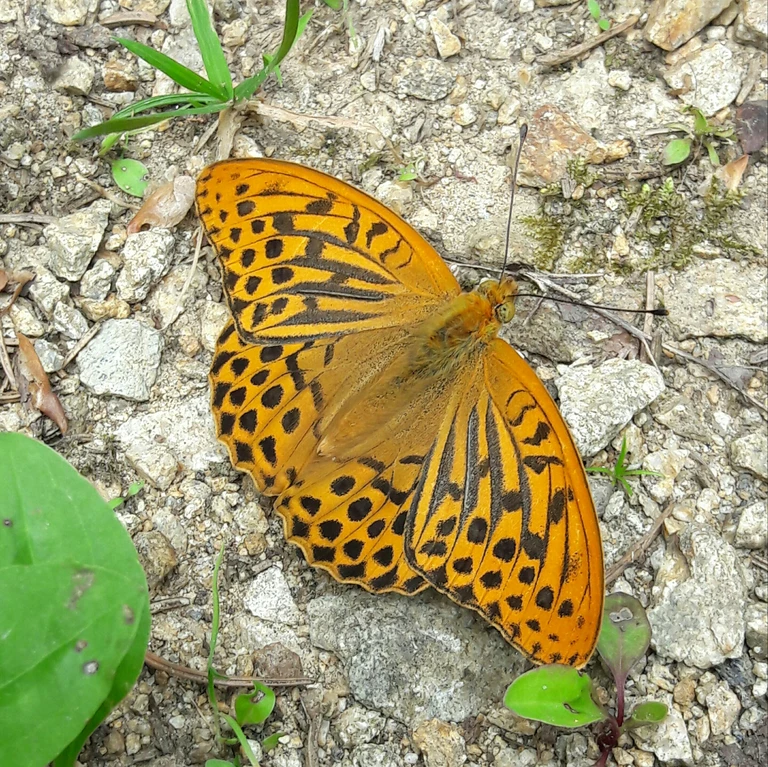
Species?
Argynnis paphia
